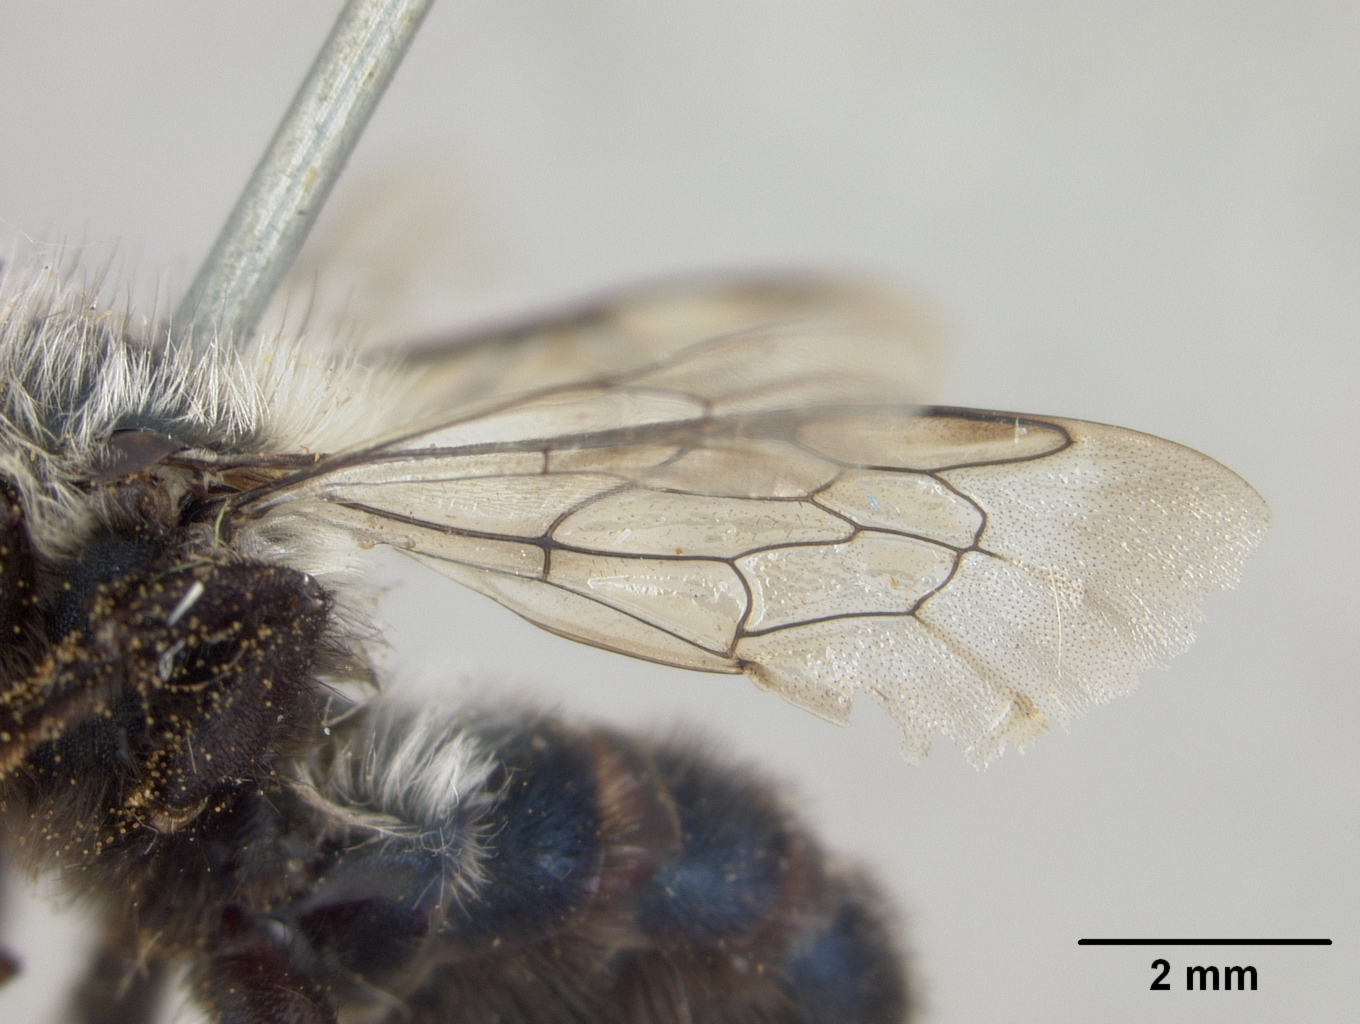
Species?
Osmia gaillardiae
